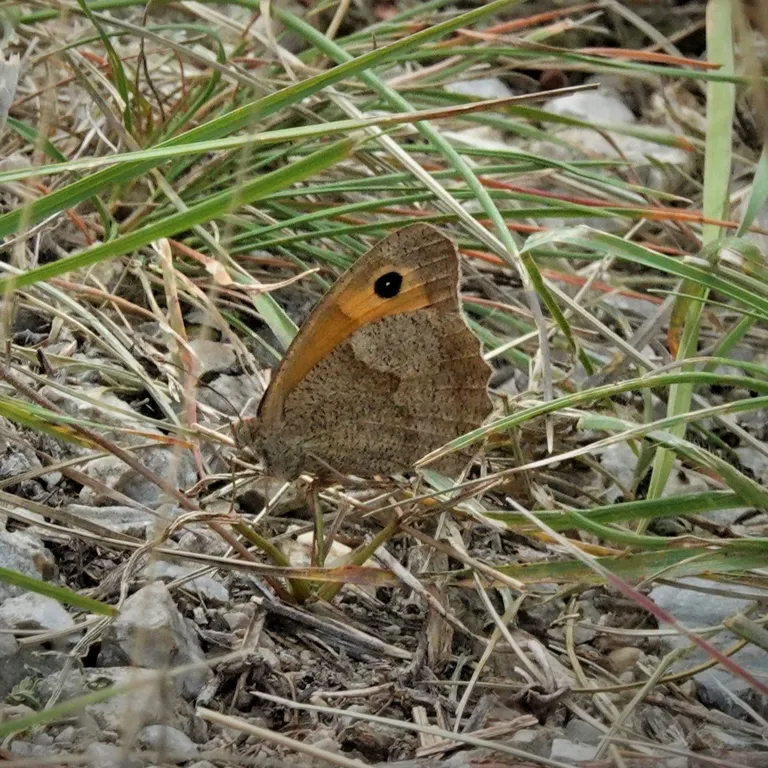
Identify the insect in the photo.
Maniola jurtina
